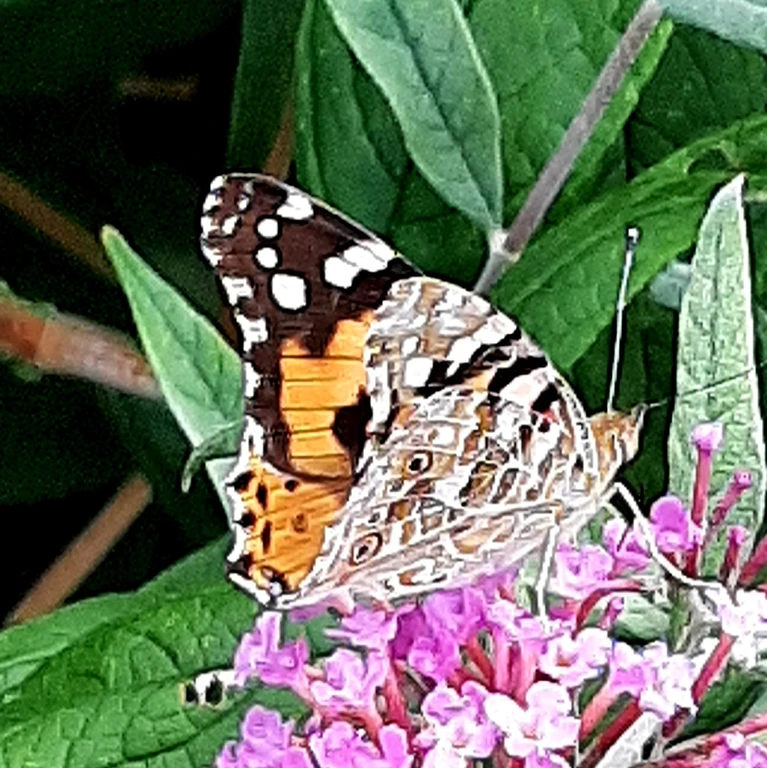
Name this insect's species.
Vanessa cardui
